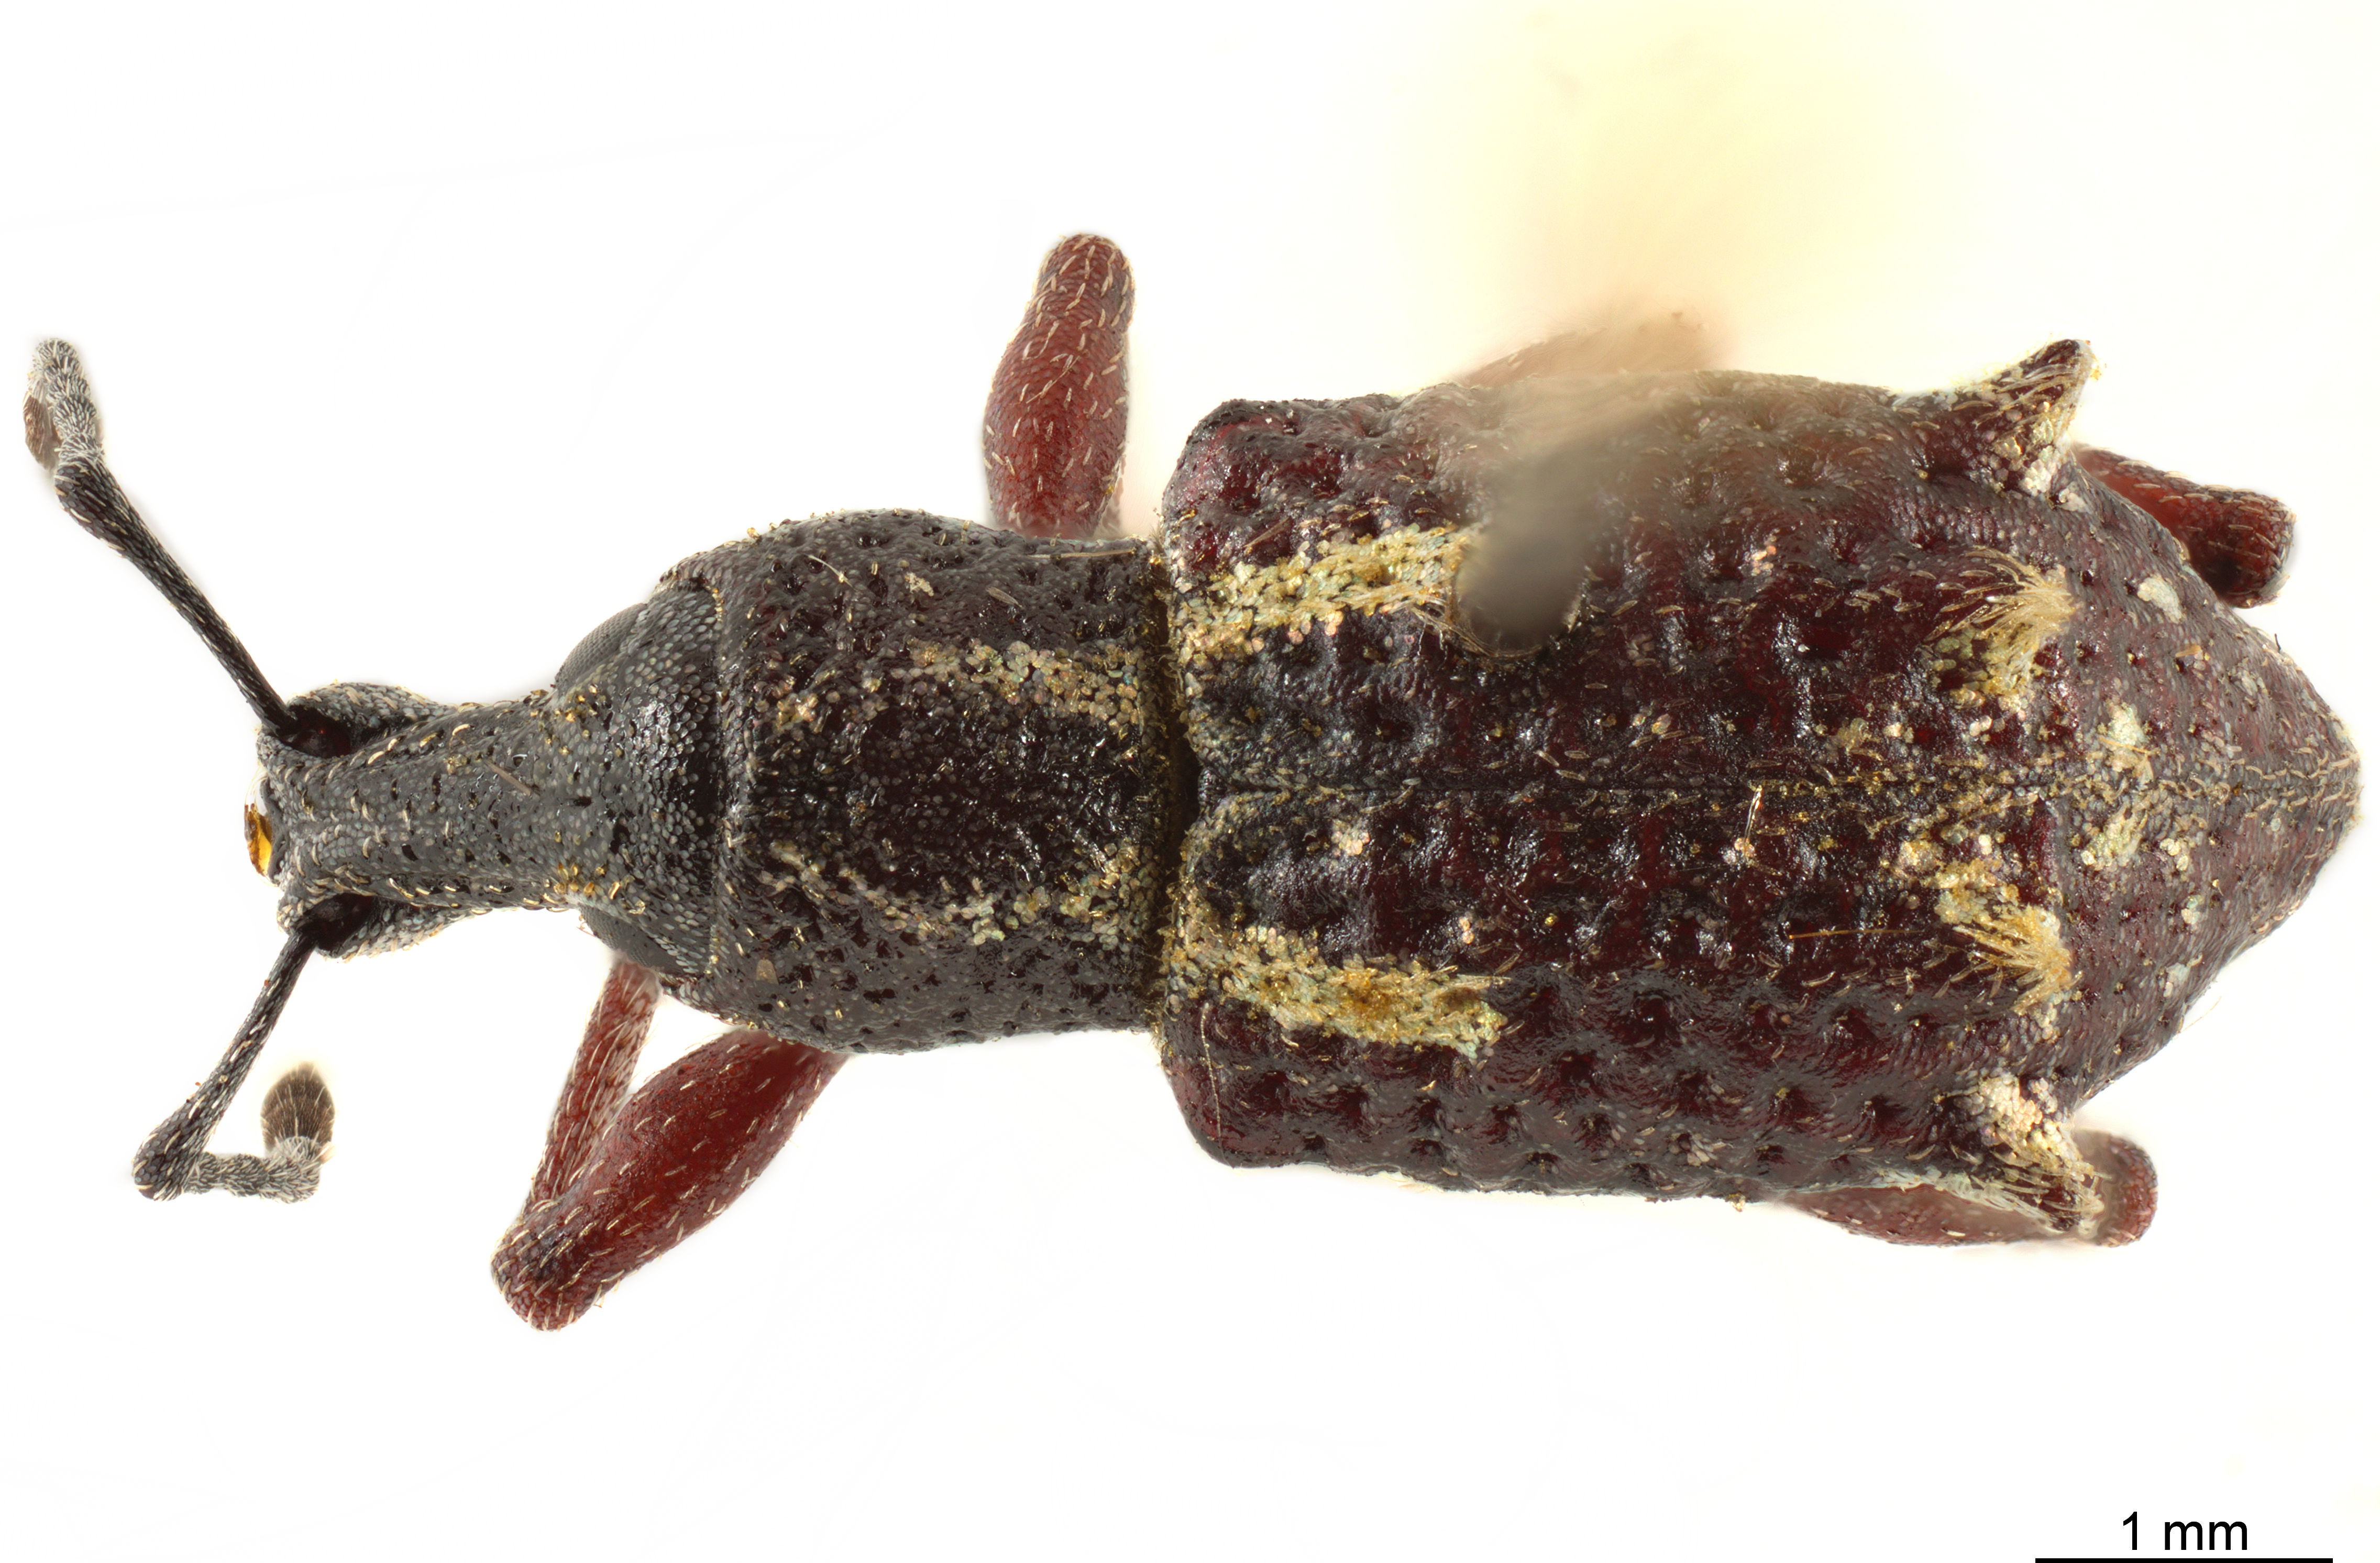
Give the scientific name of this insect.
Hybreoleptops aureosignatus
